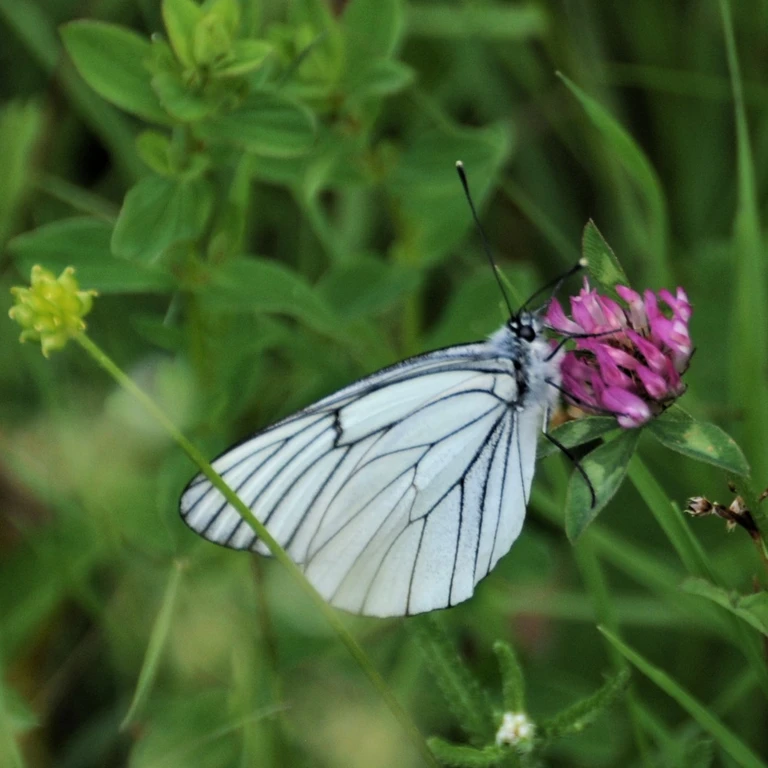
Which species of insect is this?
Aporia crataegi
